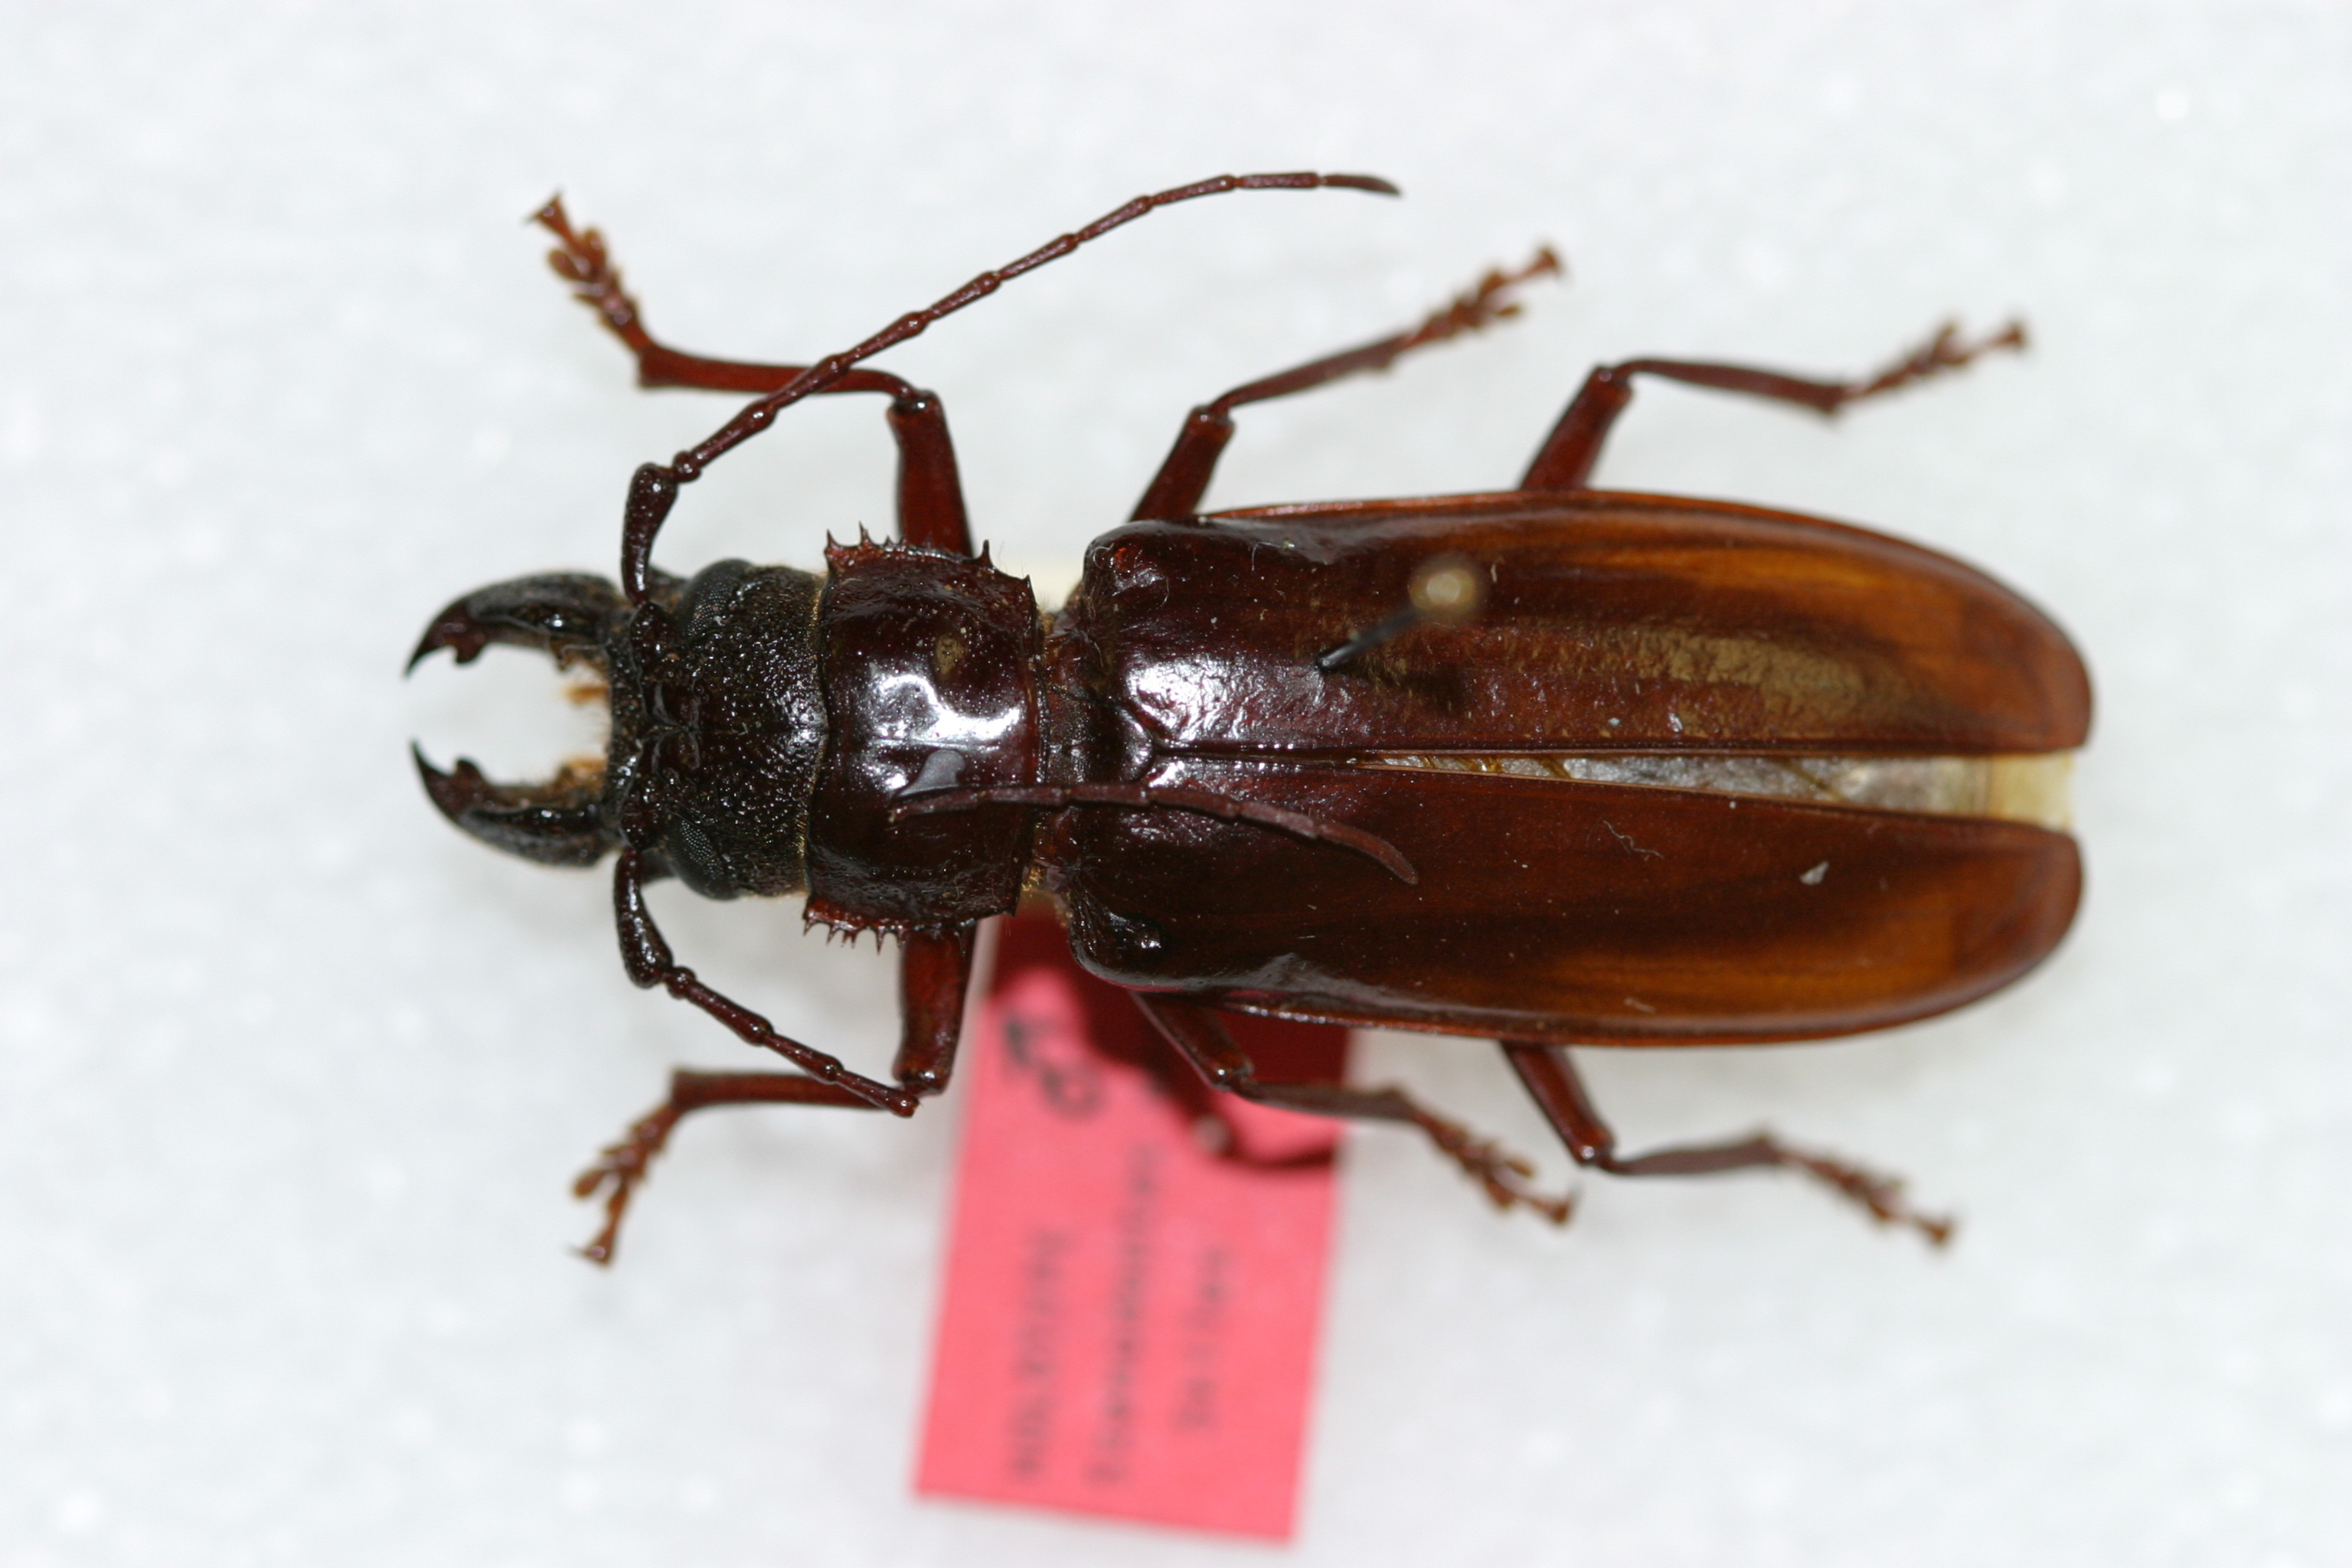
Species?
Stenodontes madericus (also Nothopleurus madericus)
